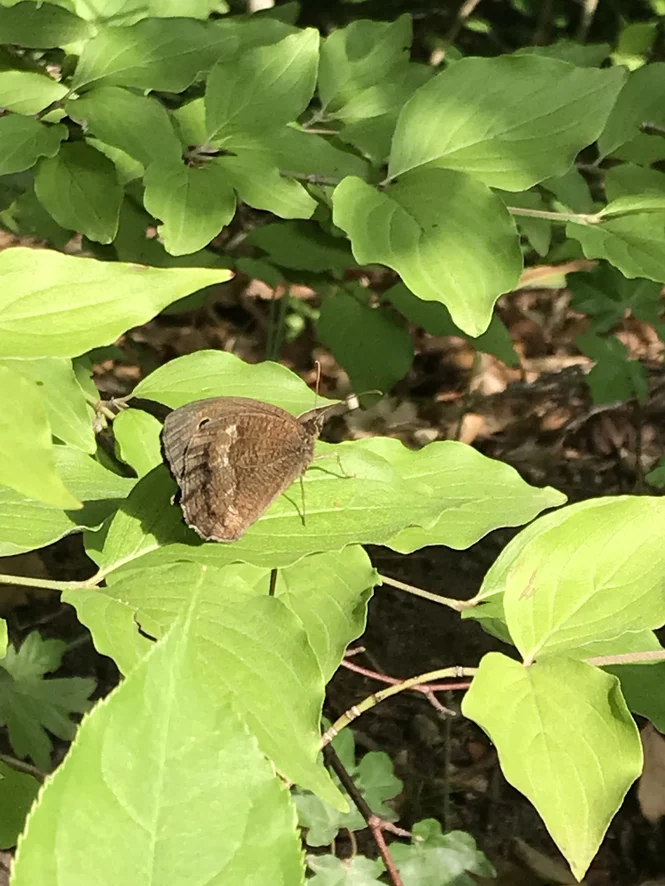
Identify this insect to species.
Minois dryas
